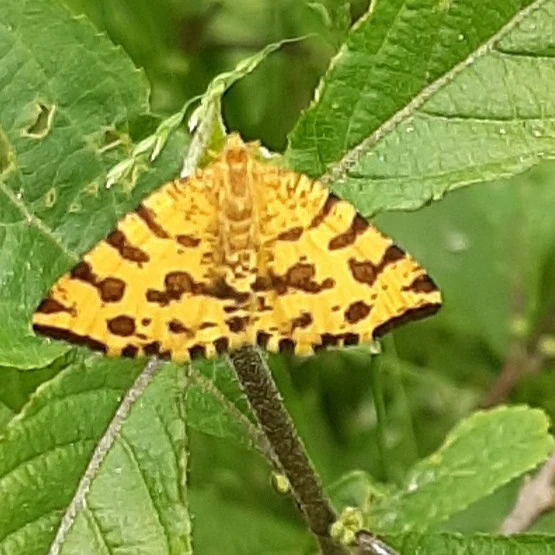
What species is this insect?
Pseudopanthera macularia
